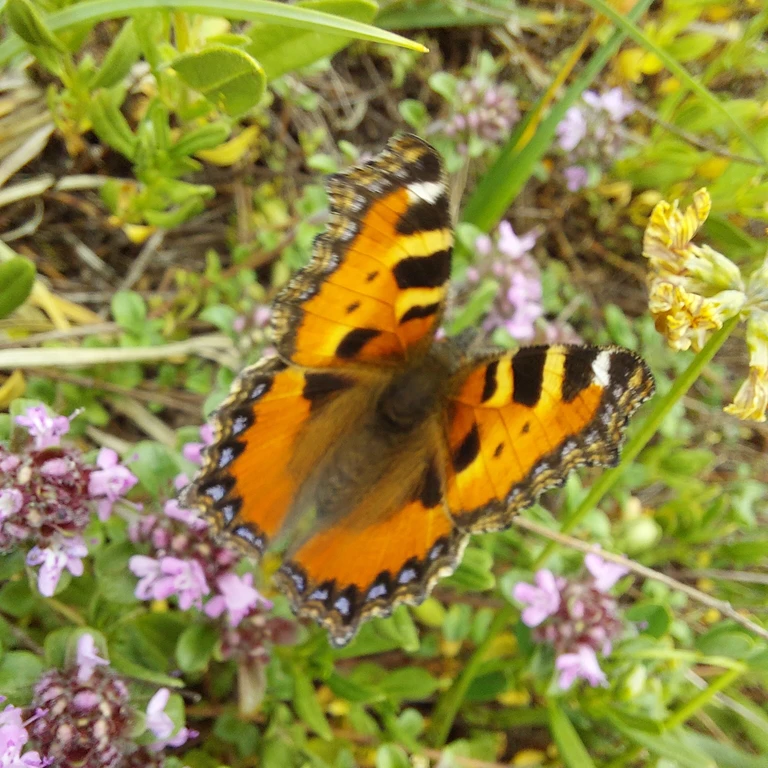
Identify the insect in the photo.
Aglais urticae
